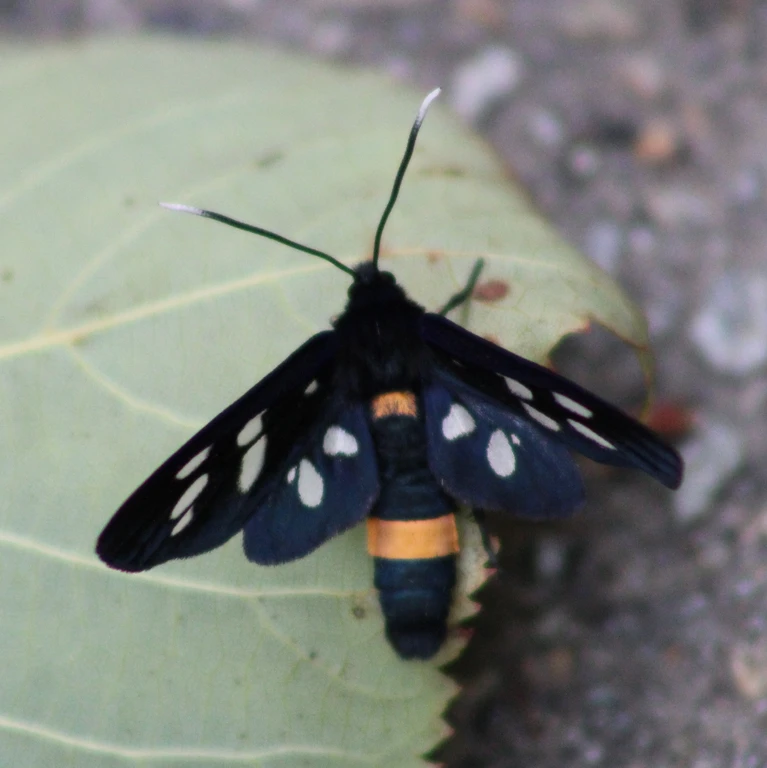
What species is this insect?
Amata phegea
